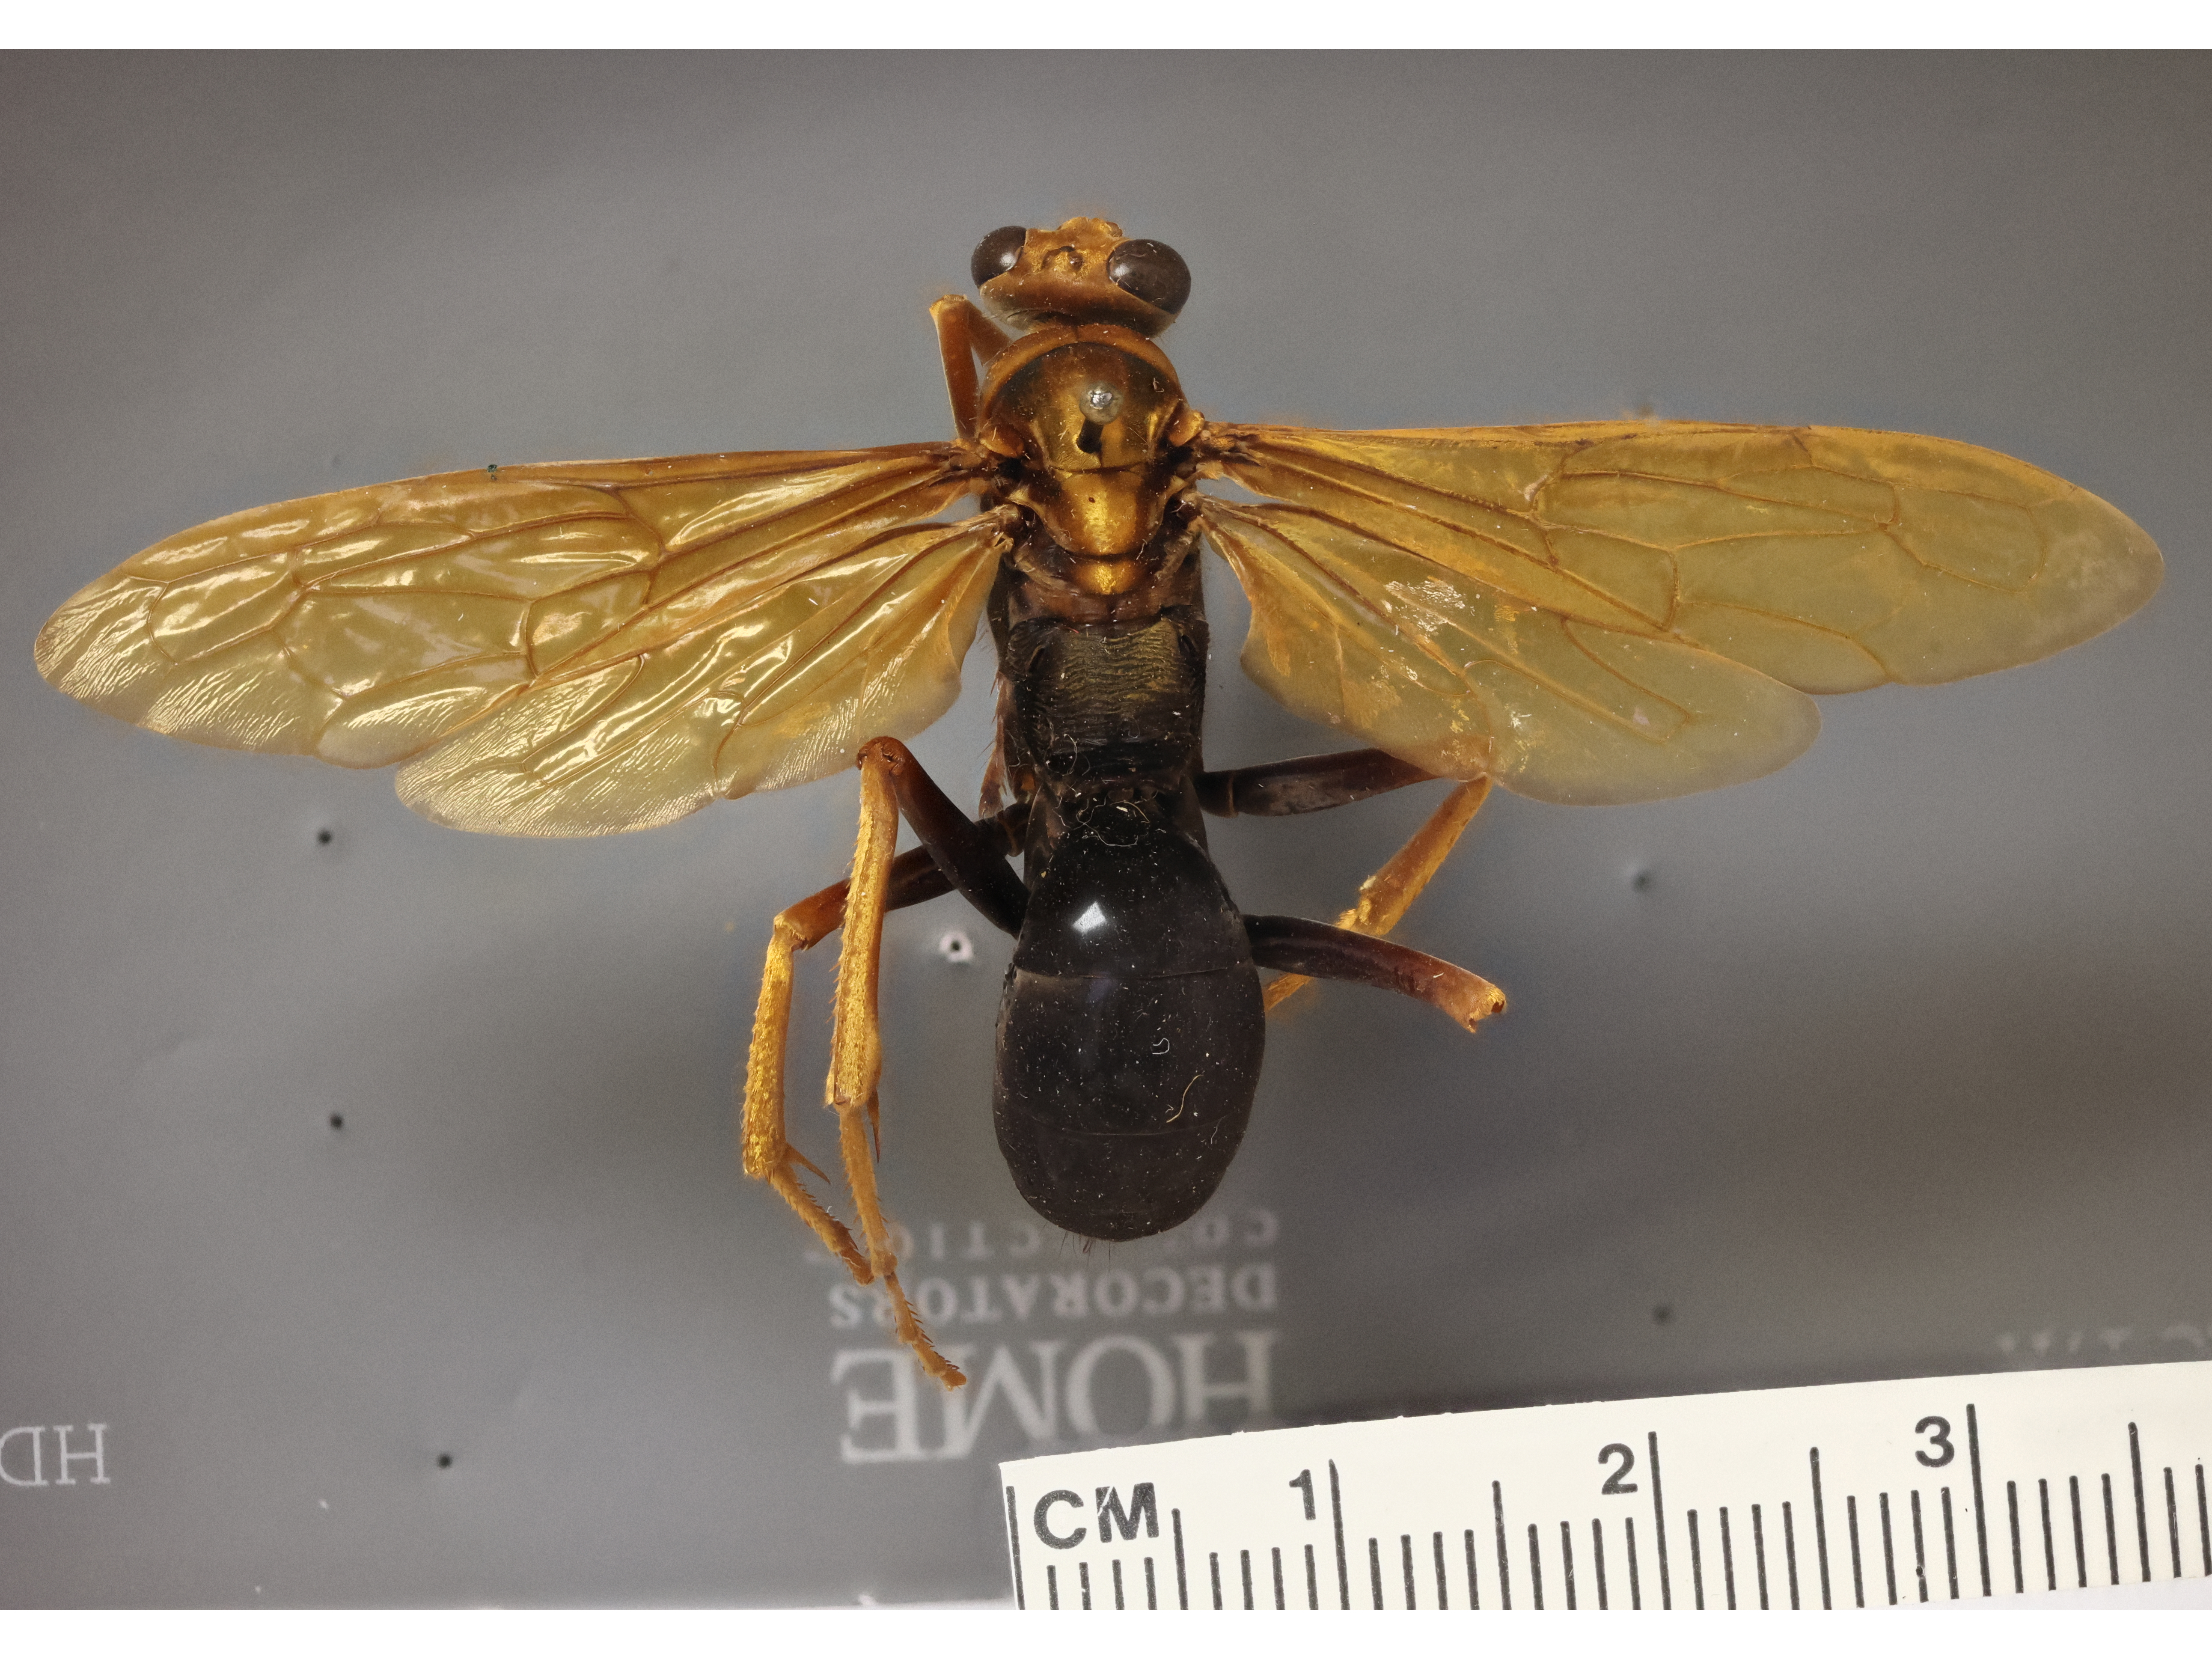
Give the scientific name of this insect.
Hemipepsis transversa
